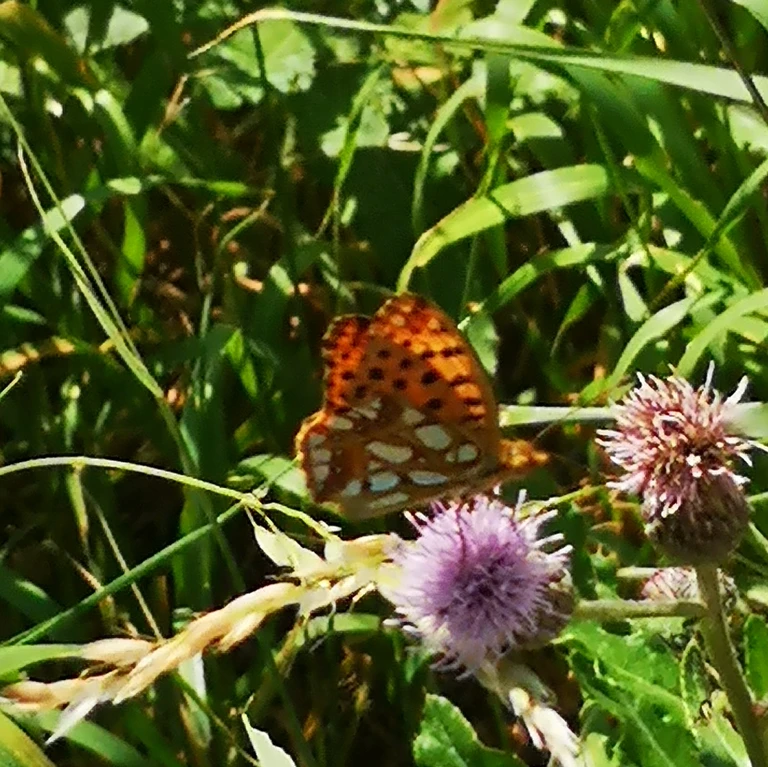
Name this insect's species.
Issoria lathonia
